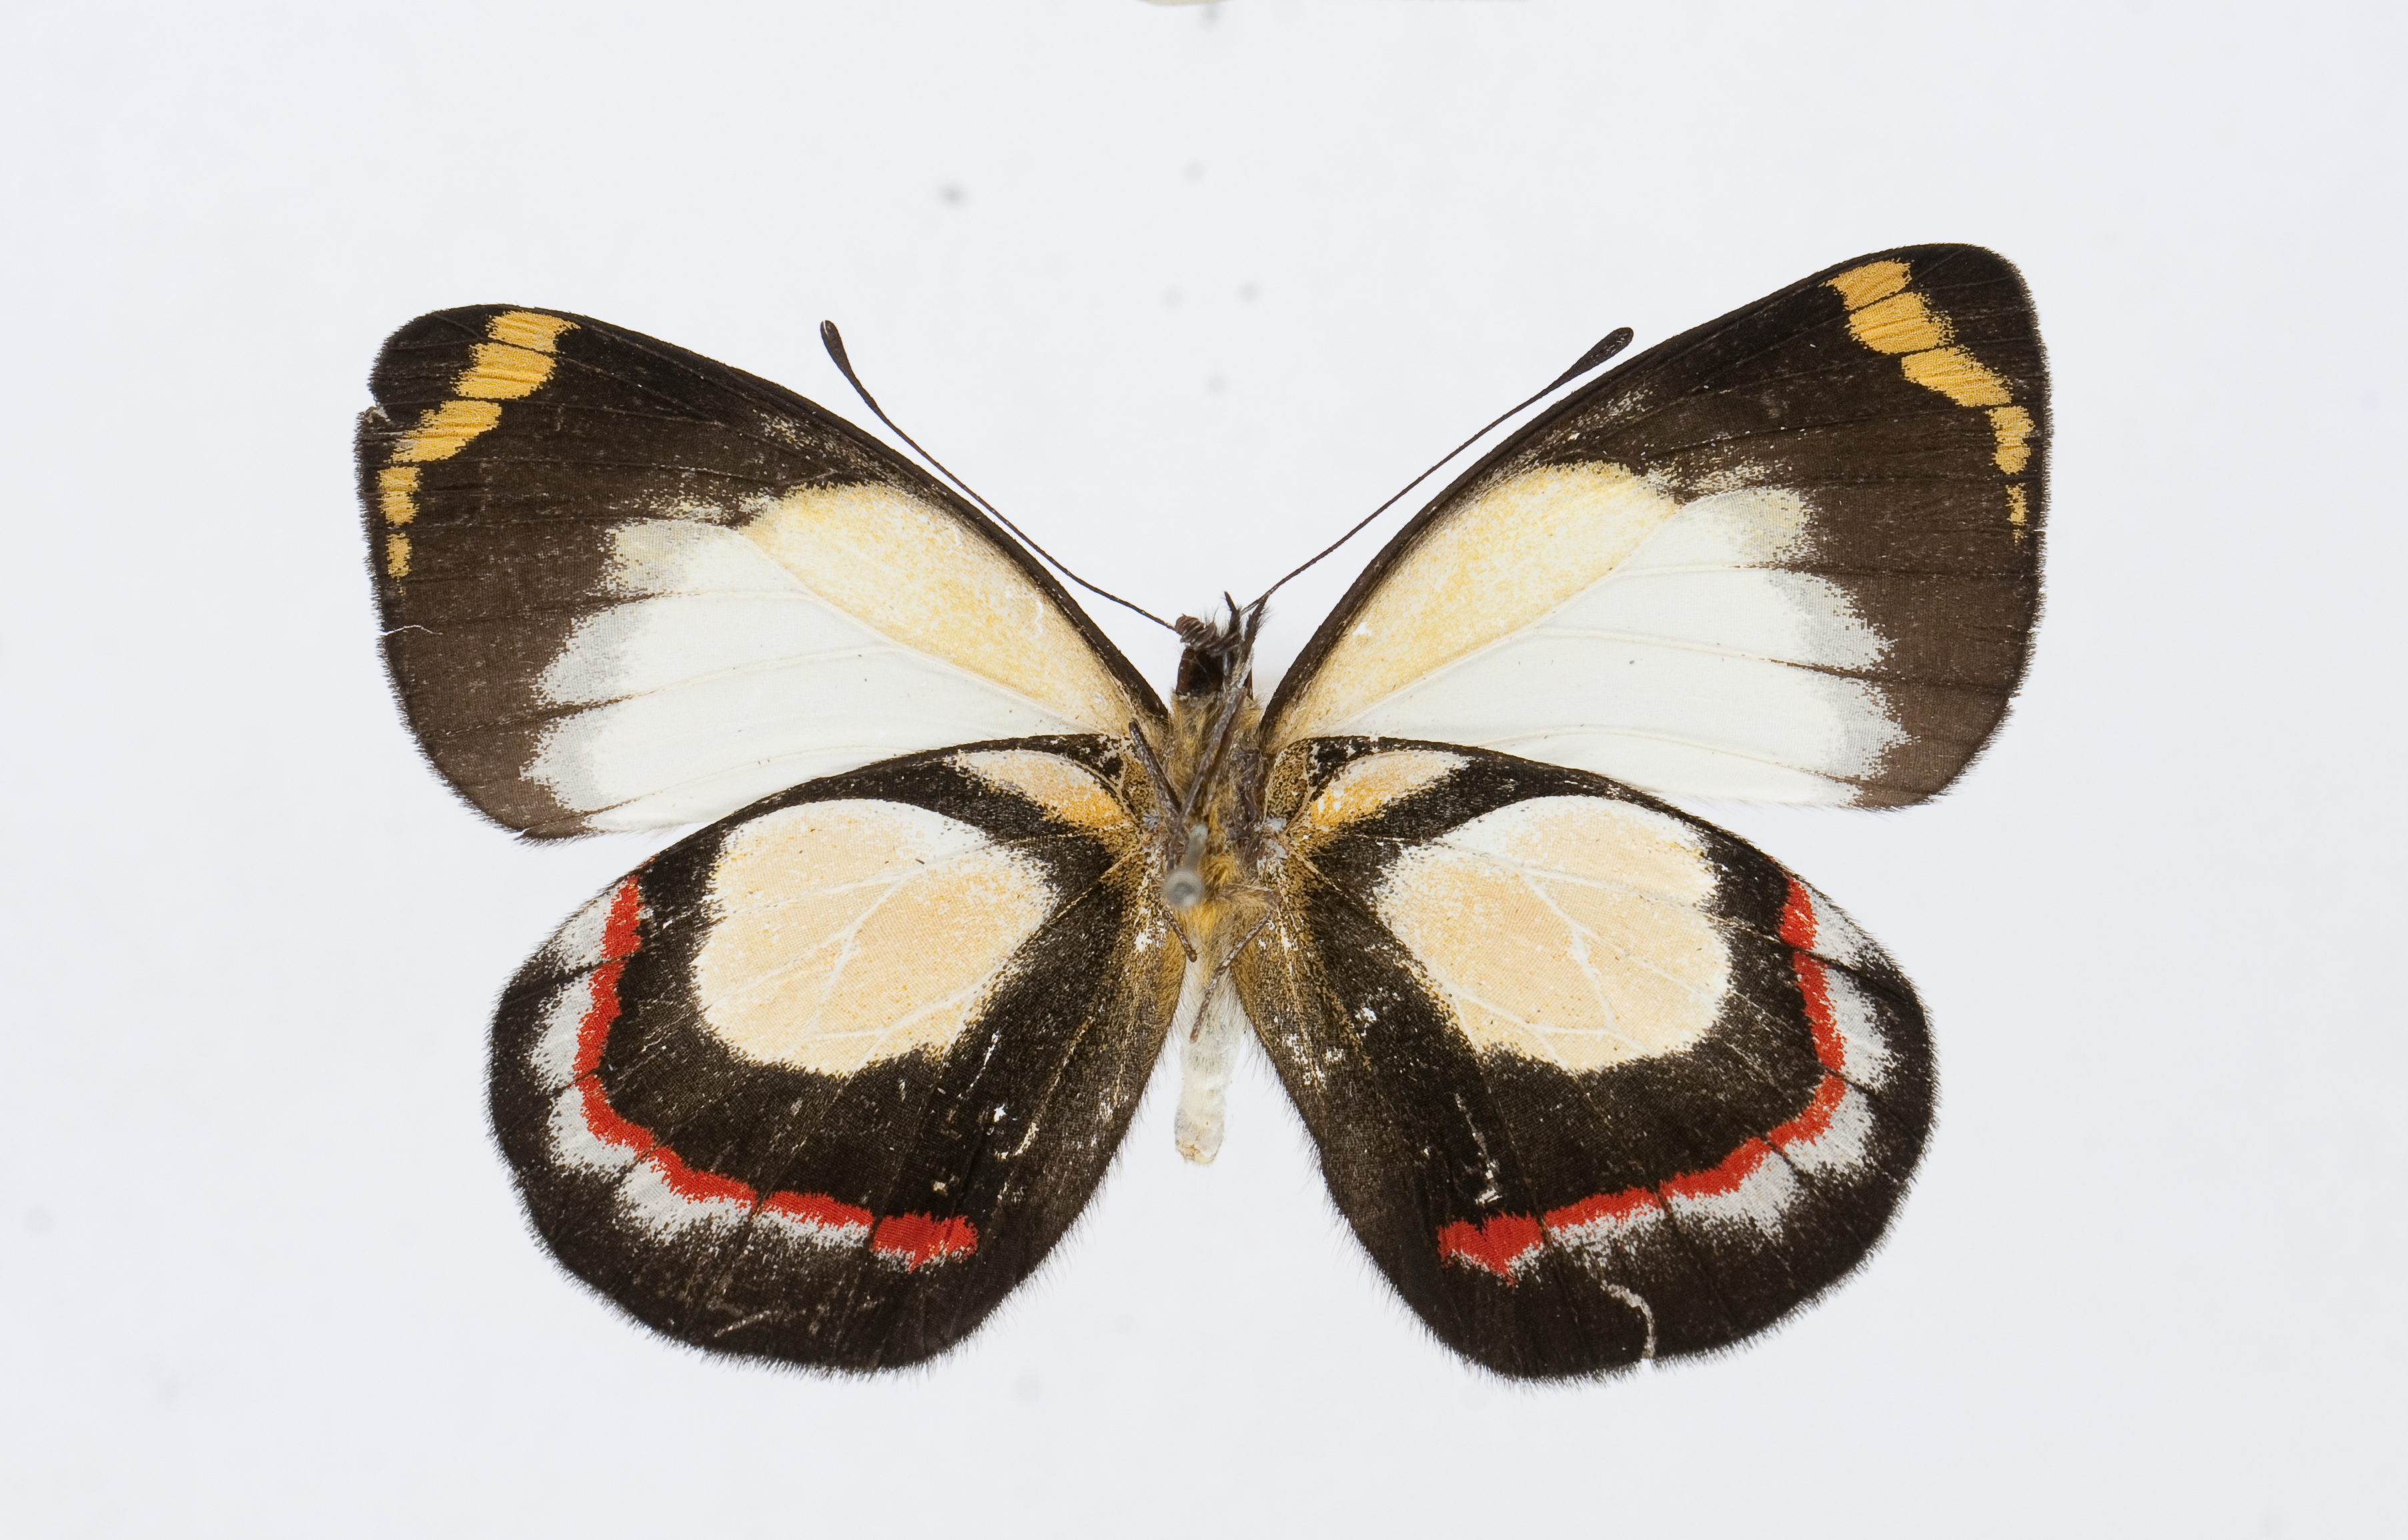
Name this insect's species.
Delias tessei
